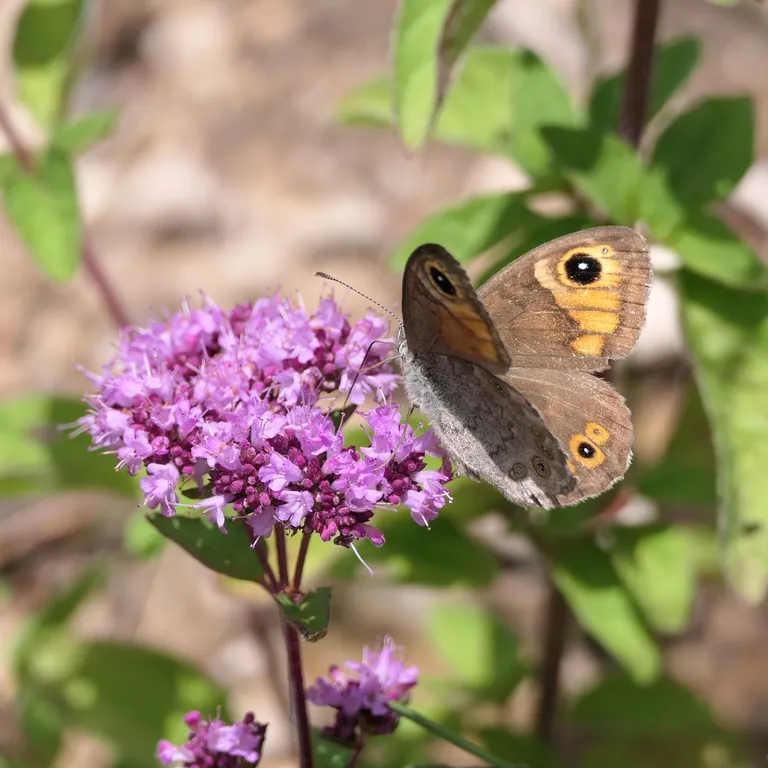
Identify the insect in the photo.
Lasiommata maera (also Pararge maera)
